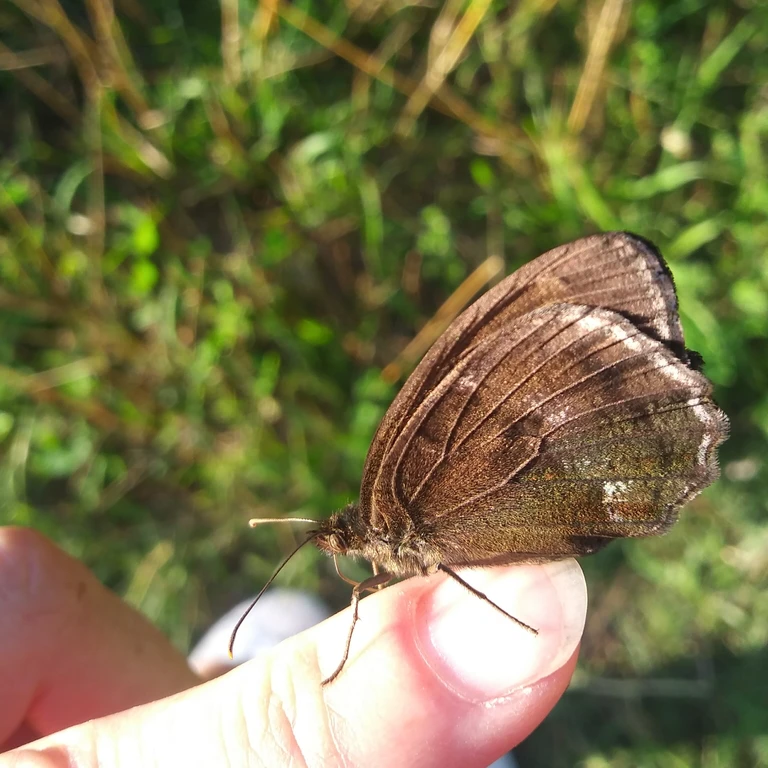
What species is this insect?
Minois dryas
